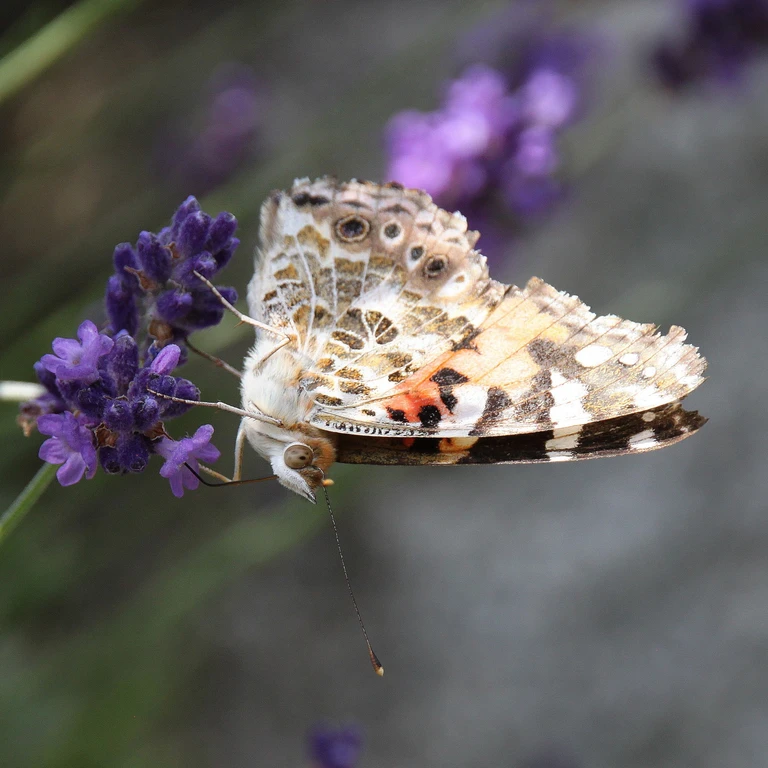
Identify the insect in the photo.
Vanessa cardui
